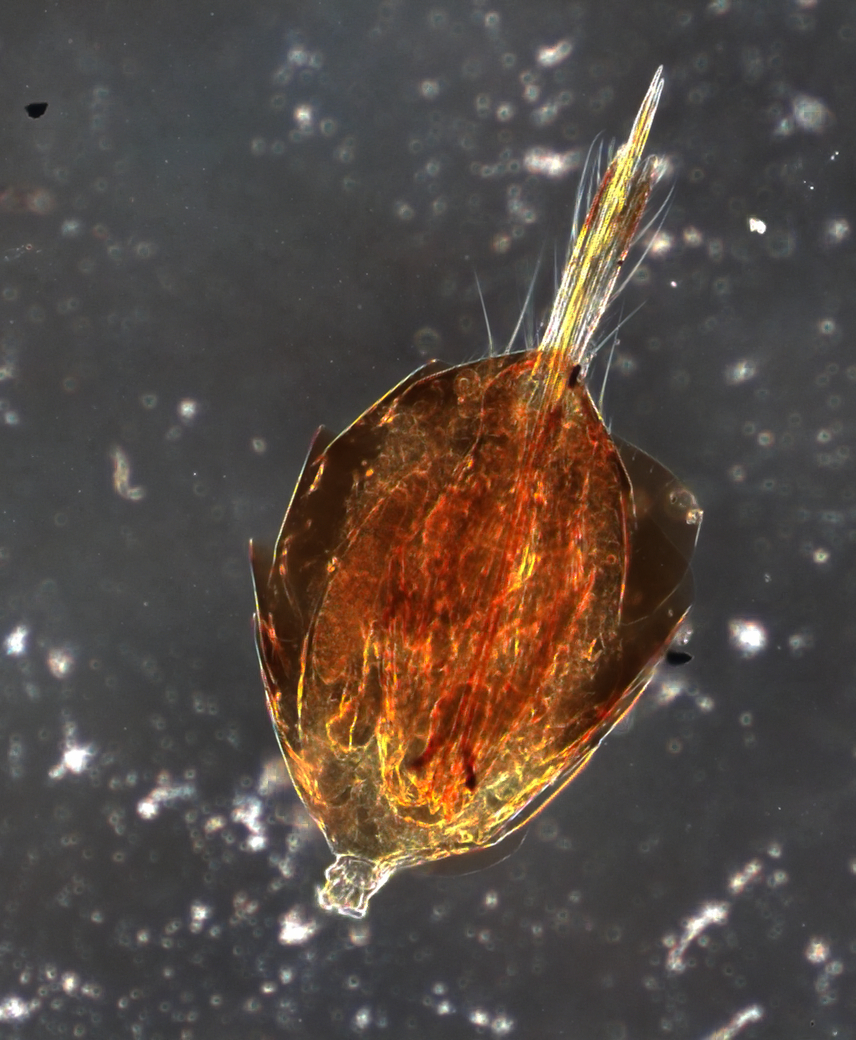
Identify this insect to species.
Chaetospilisca indica
